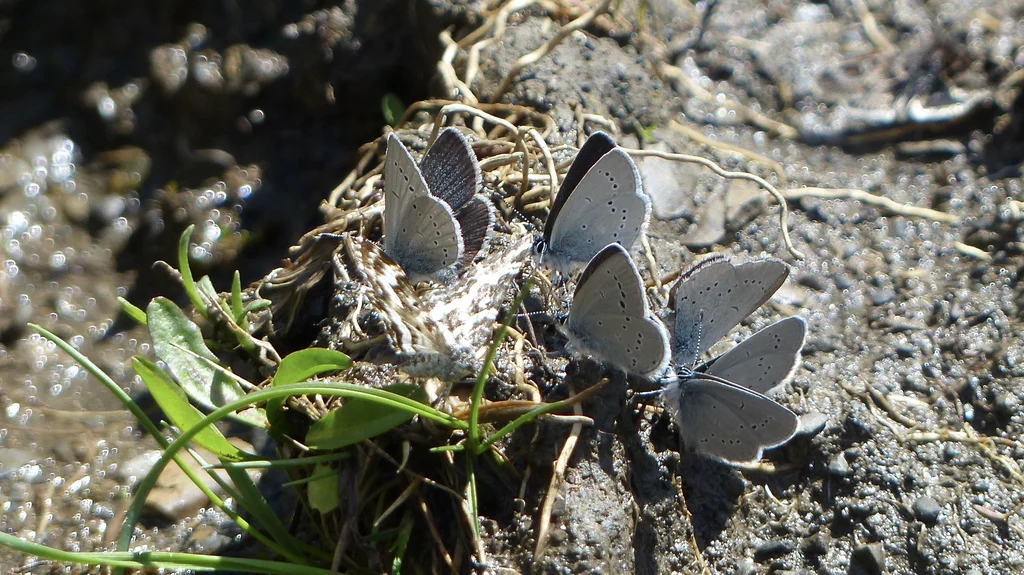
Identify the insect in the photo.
Cupido minimus
